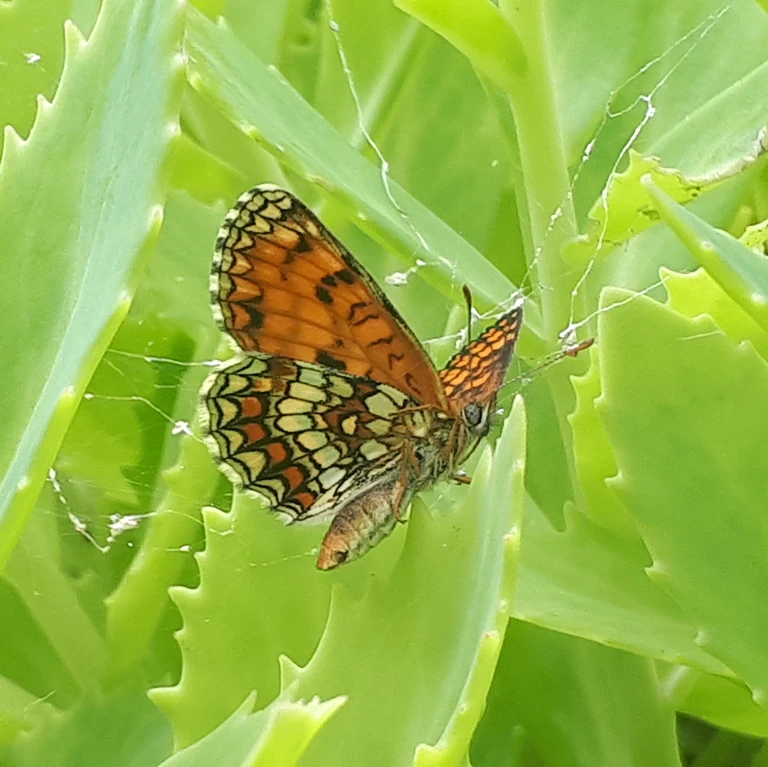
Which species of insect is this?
Melitaea athalia
